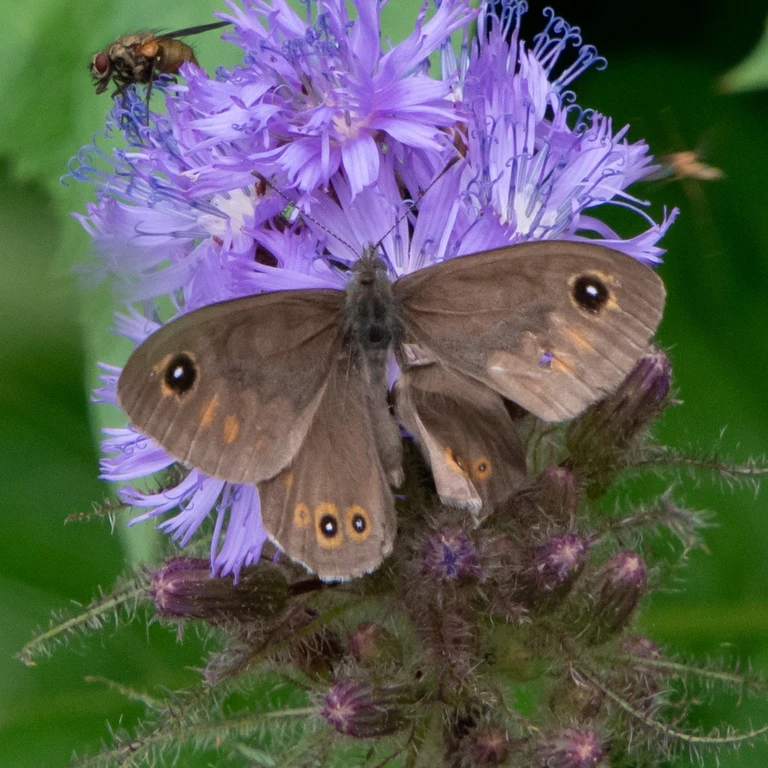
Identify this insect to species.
Lasiommata maera (also Pararge maera)
